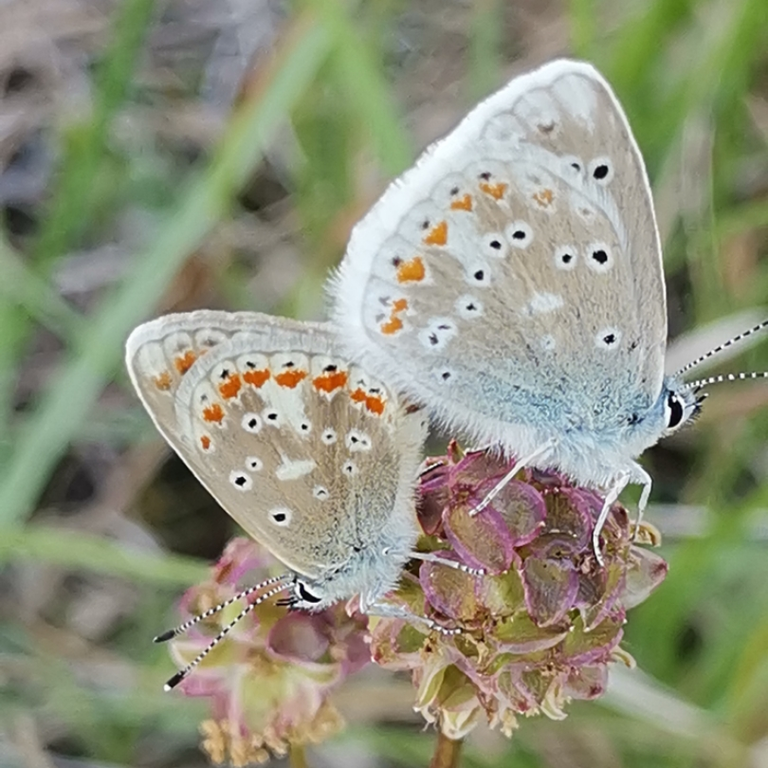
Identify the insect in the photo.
Polyommatus dorylas
